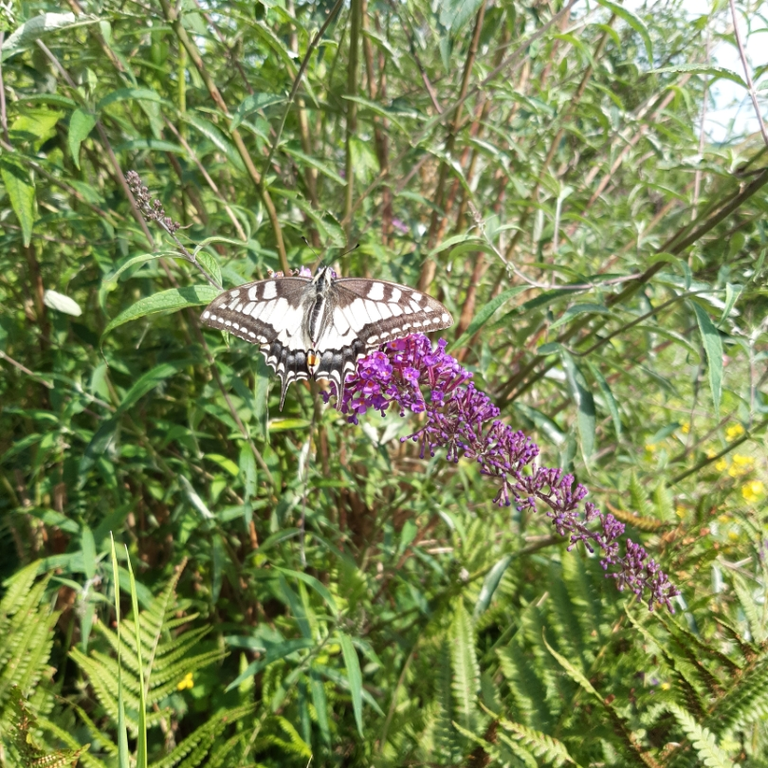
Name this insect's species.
Papilio machaon
